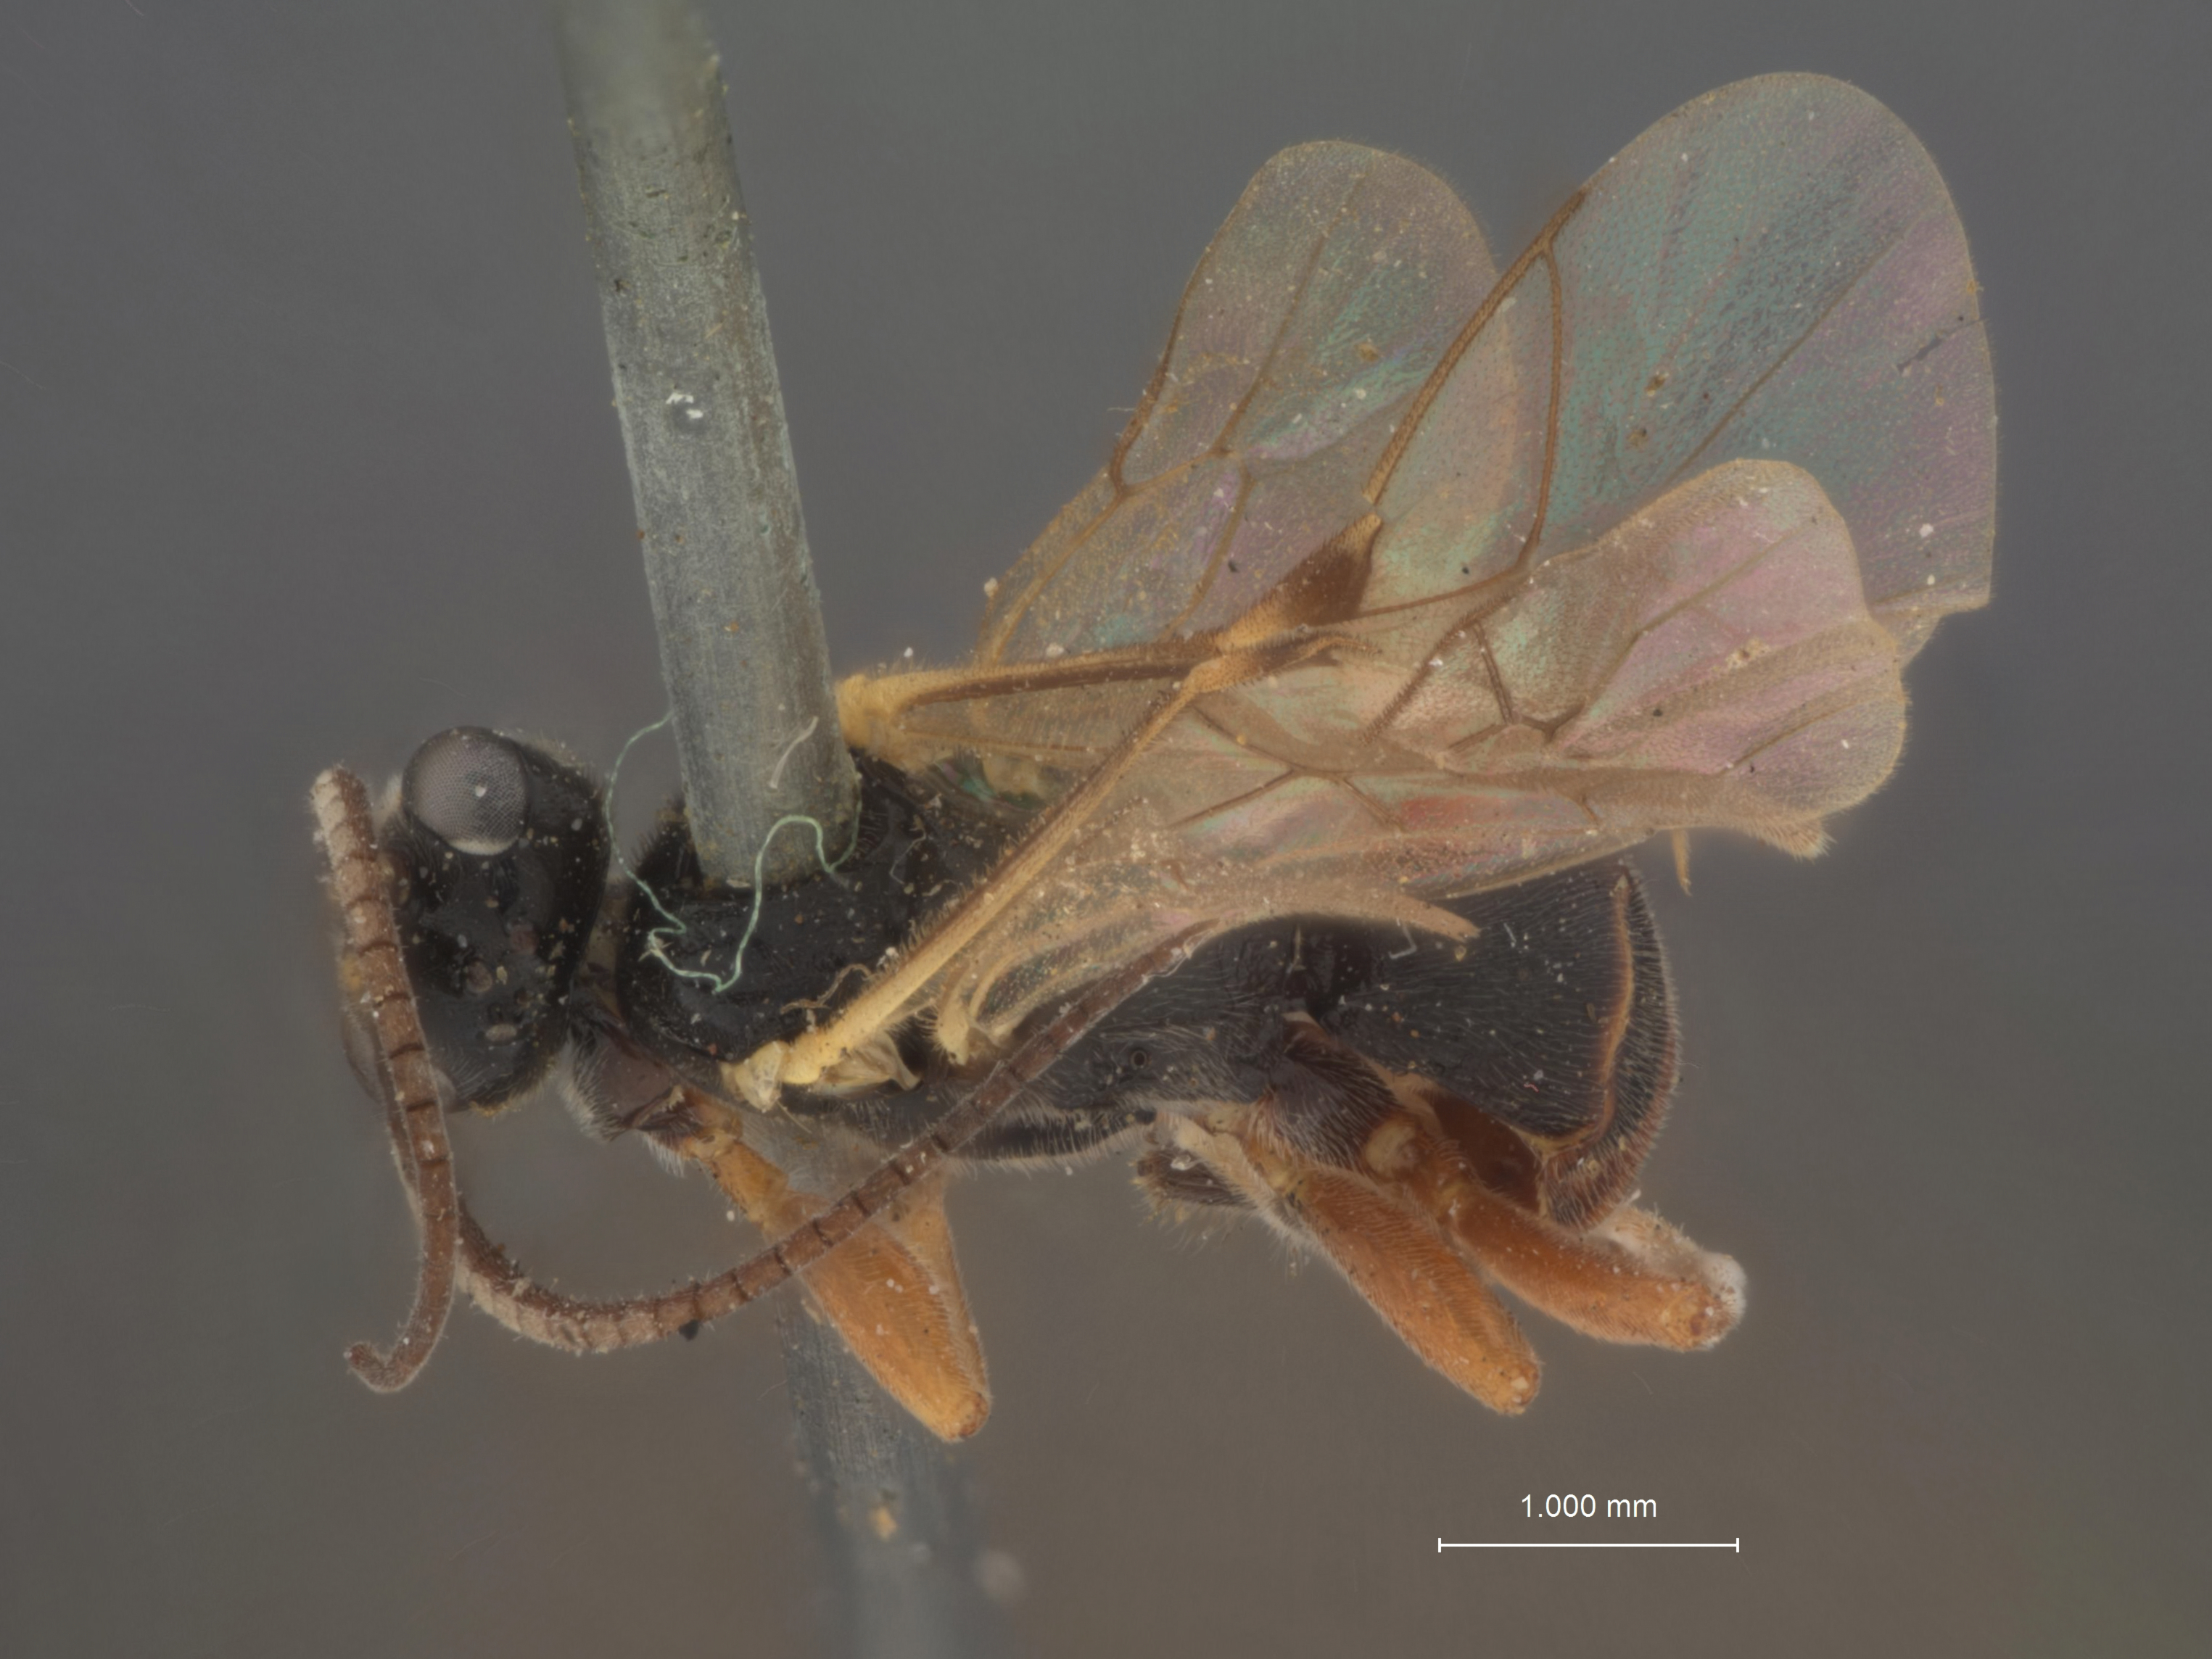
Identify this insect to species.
Scopiorus alaskensis
